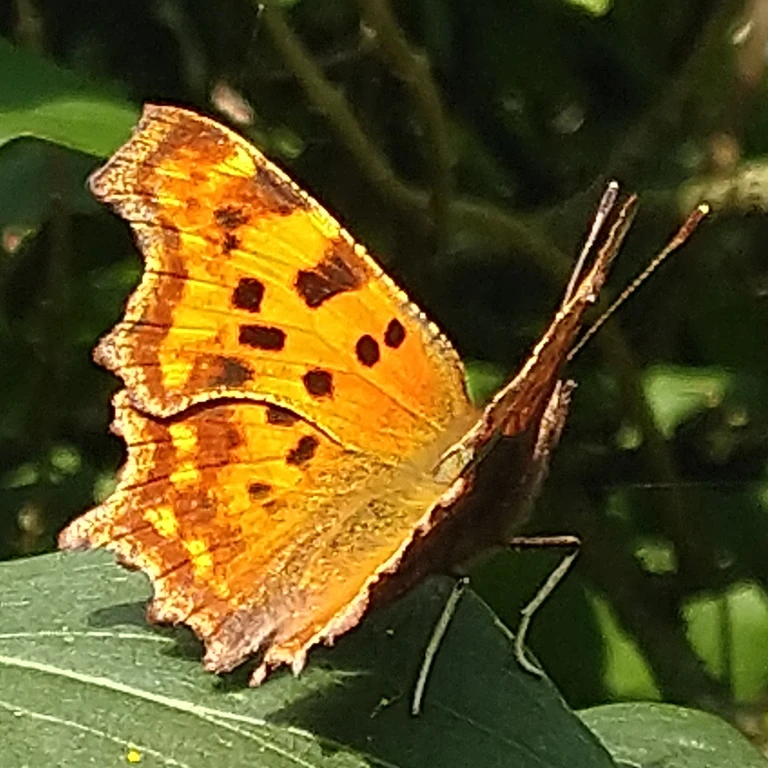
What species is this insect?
Polygonia c-album
